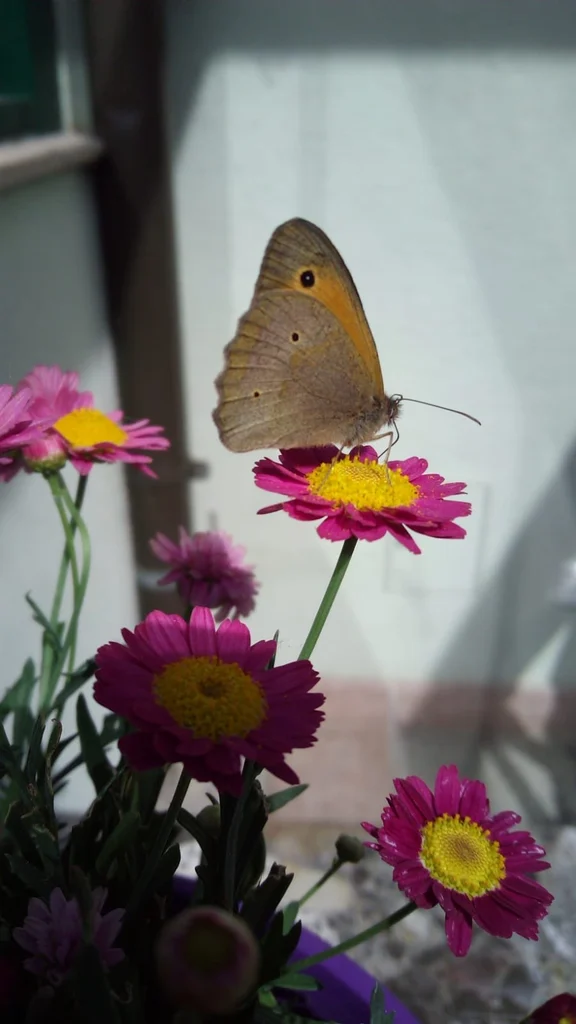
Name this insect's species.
Maniola jurtina
